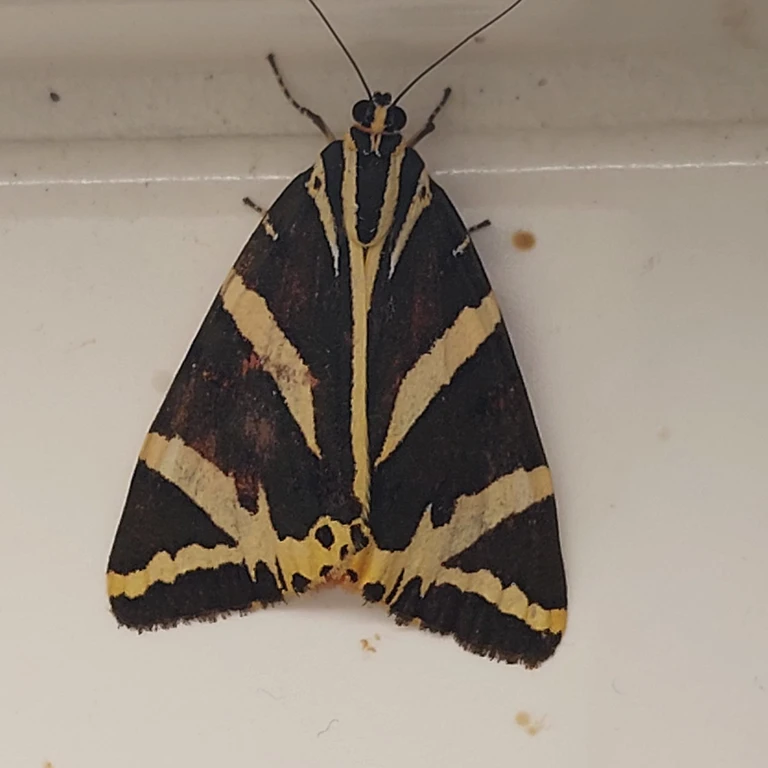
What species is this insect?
Euplagia quadripunctaria
